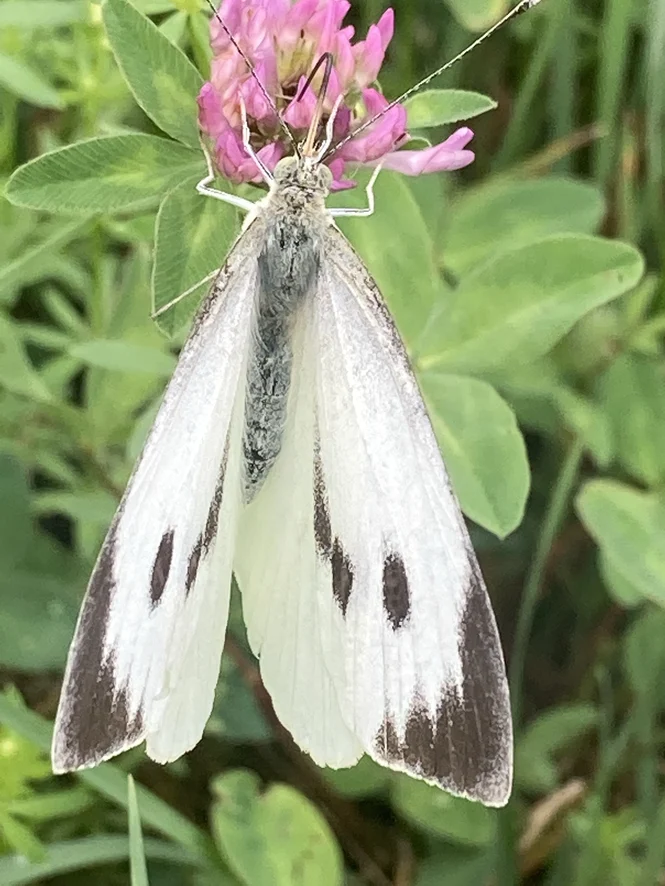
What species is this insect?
Pieris brassicae
